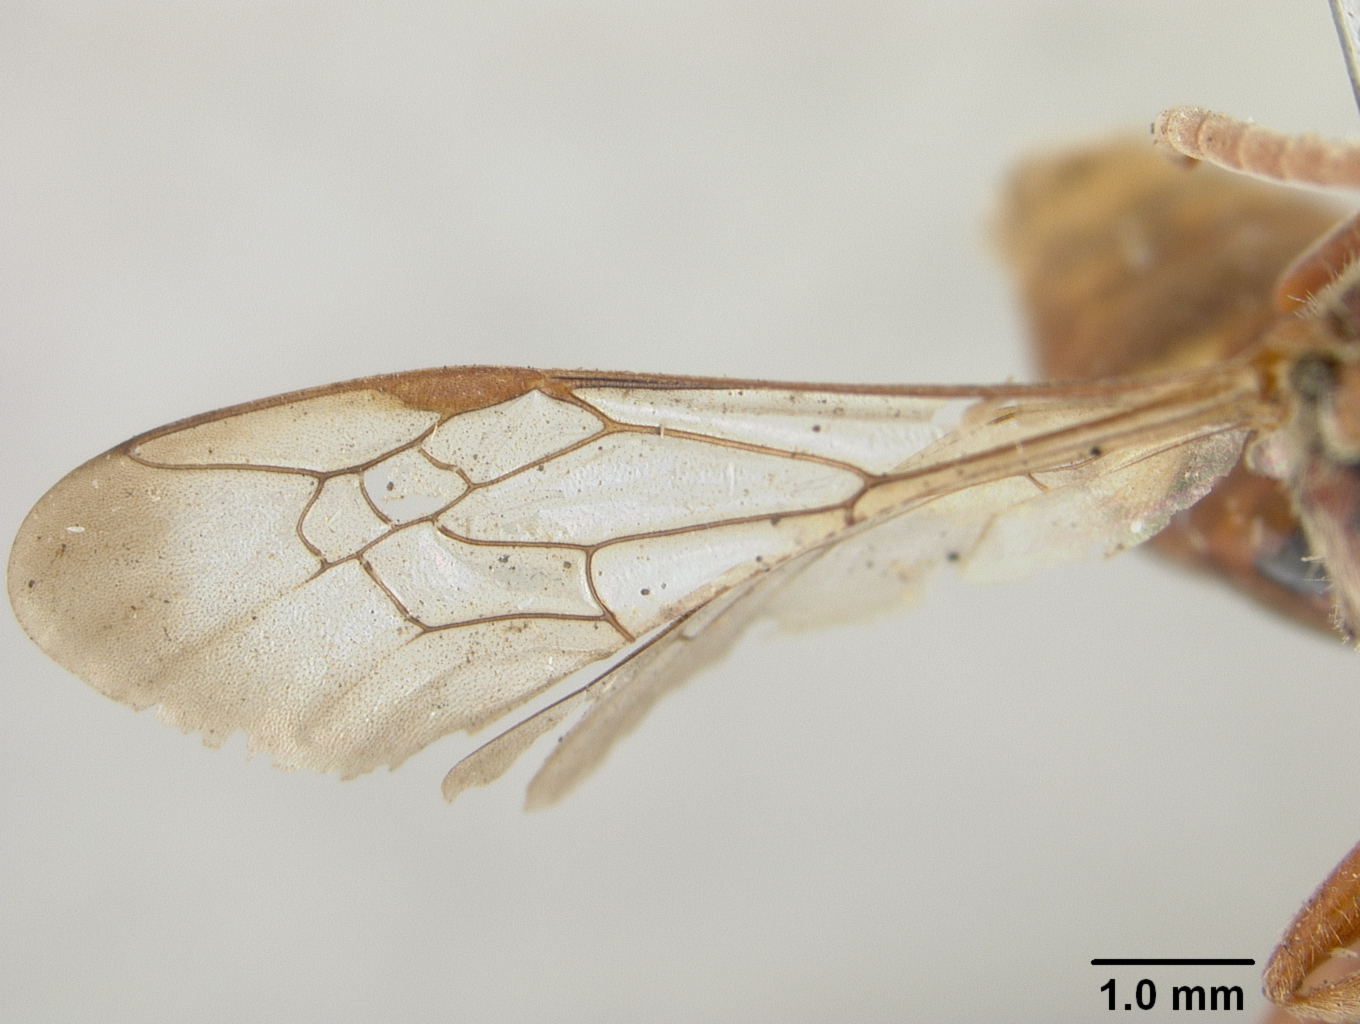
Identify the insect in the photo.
Nomada pyrifera
